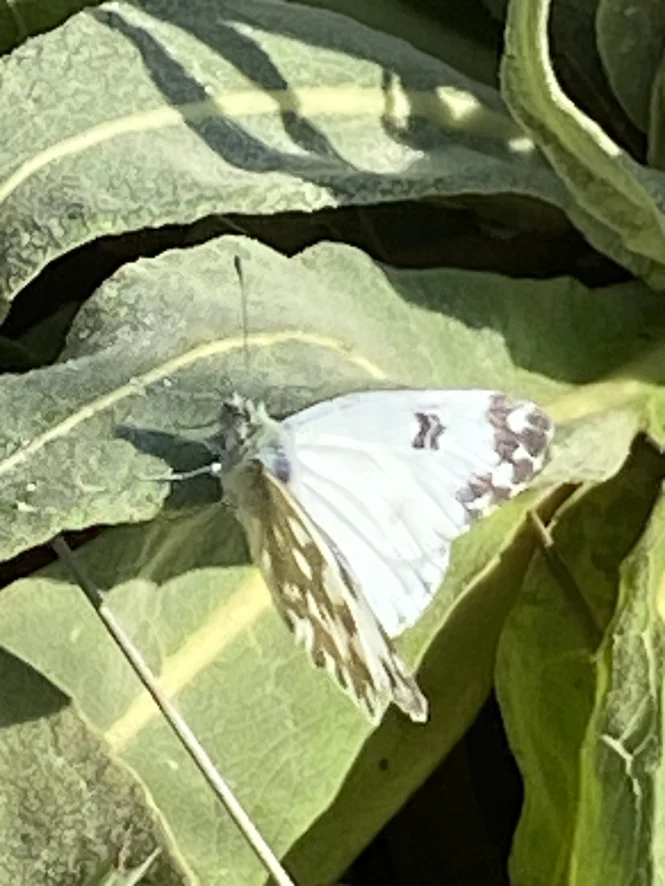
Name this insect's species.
Pontia edusa
